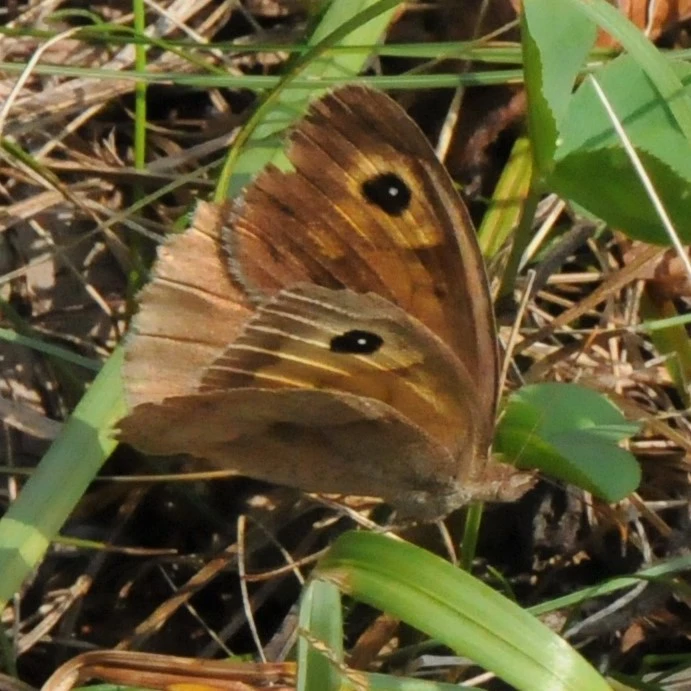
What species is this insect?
Maniola jurtina
